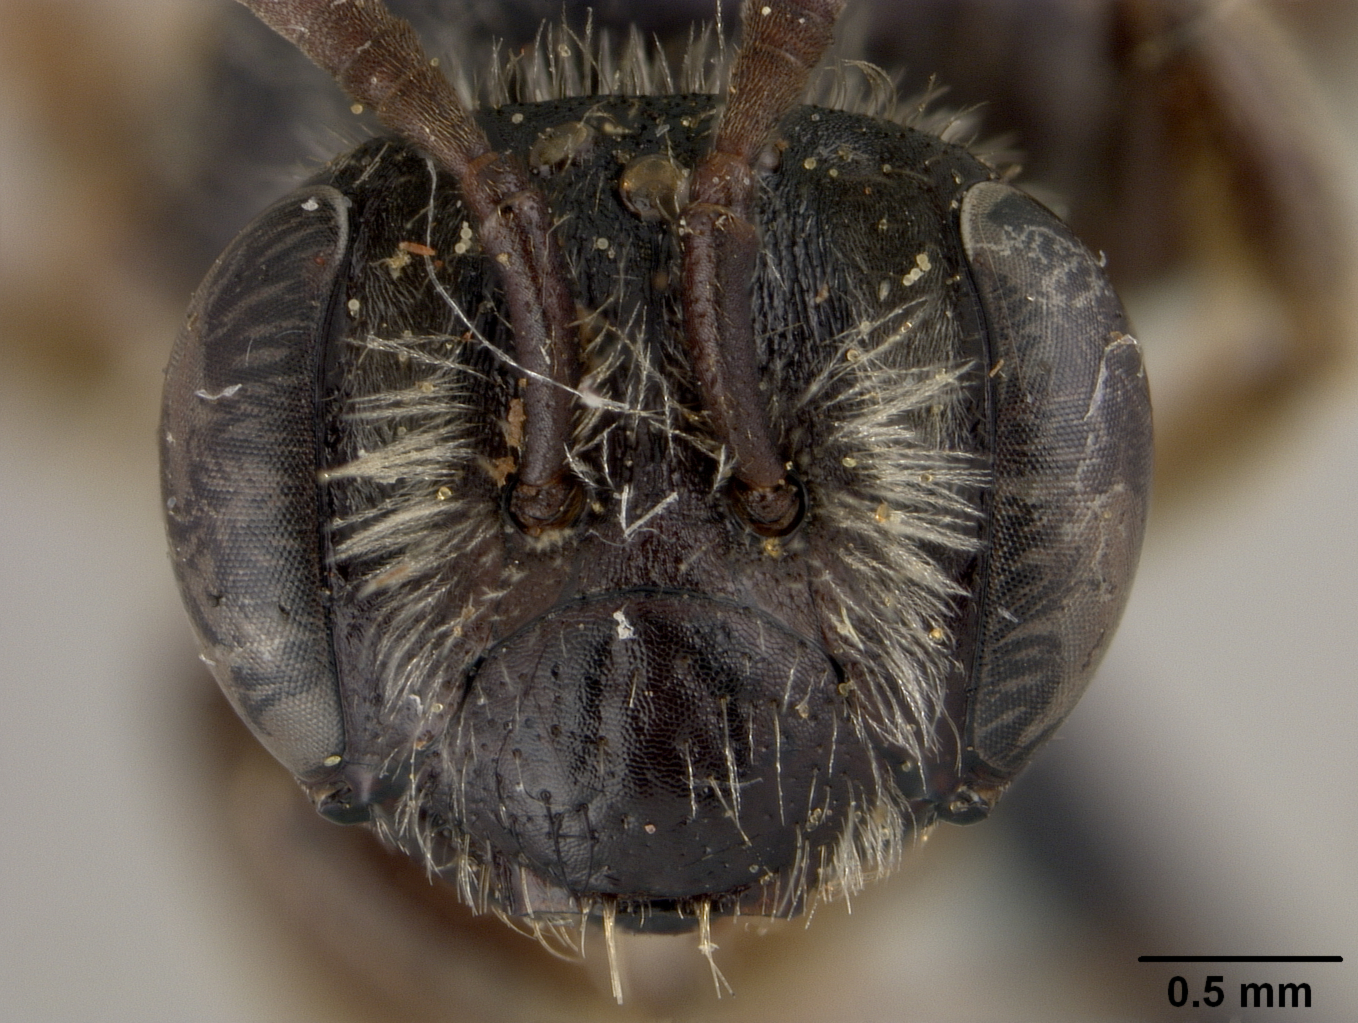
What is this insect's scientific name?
Andrena dreisbachi
